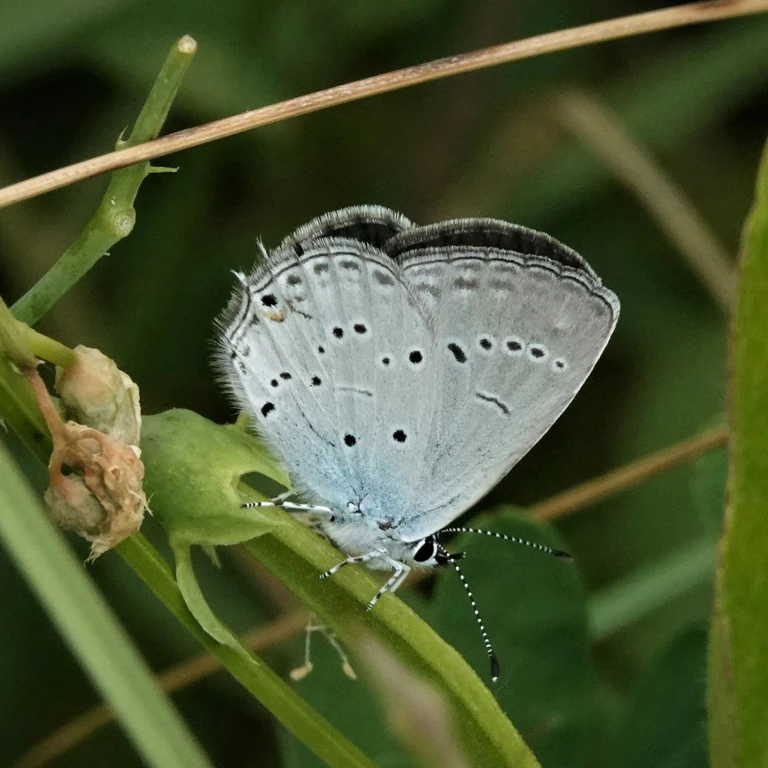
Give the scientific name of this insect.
Cupido decolorata (also Elkalyce decolorata)
